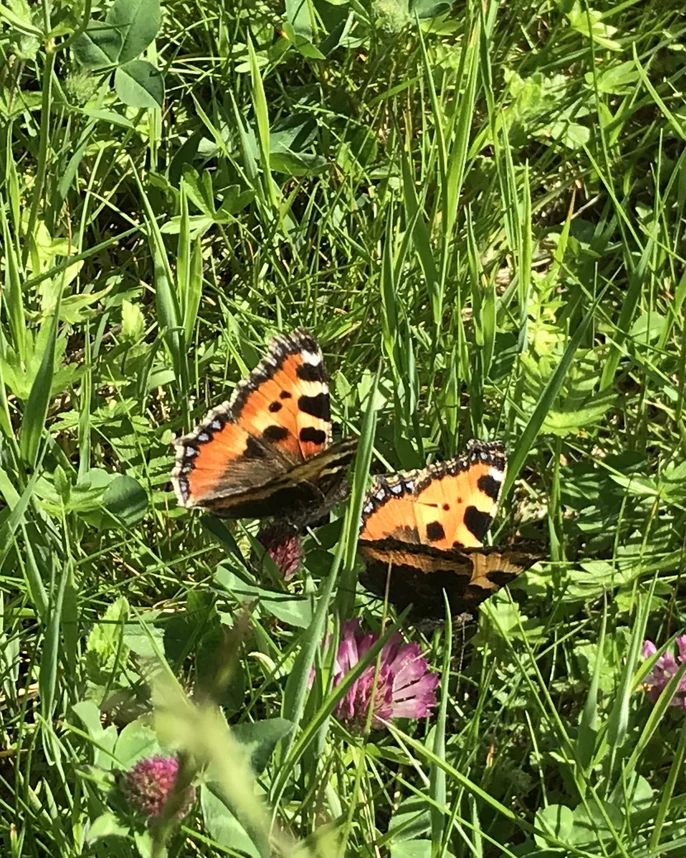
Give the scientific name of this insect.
Aglais urticae
